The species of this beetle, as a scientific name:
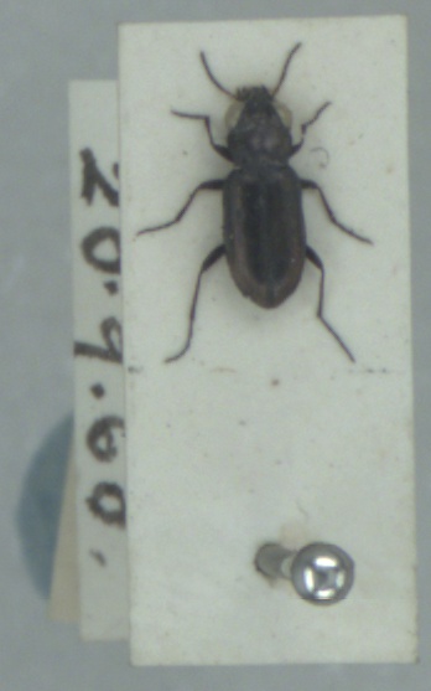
Notiophilus substriatus
